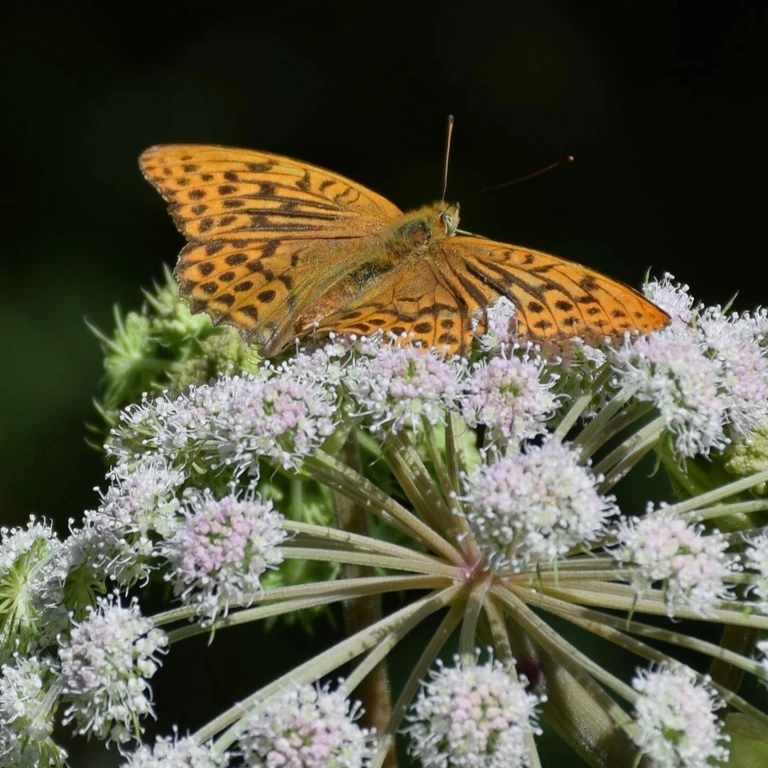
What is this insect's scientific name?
Argynnis paphia
